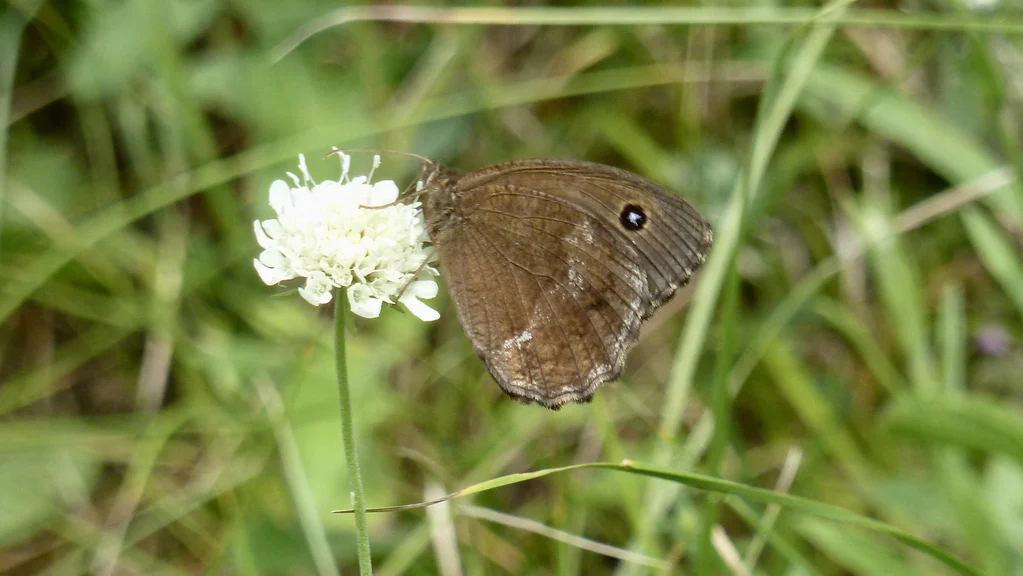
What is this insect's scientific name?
Minois dryas
